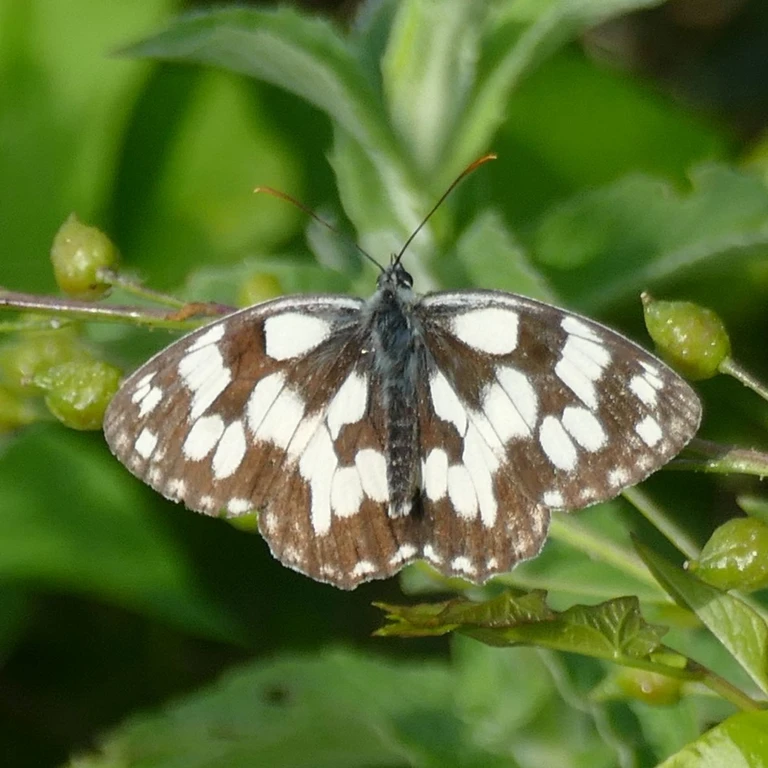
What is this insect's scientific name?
Melanargia galathea
